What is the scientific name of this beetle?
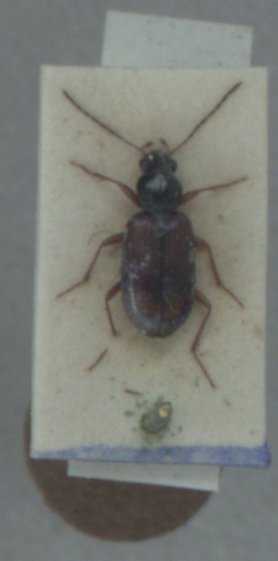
Bembidion testaceum
